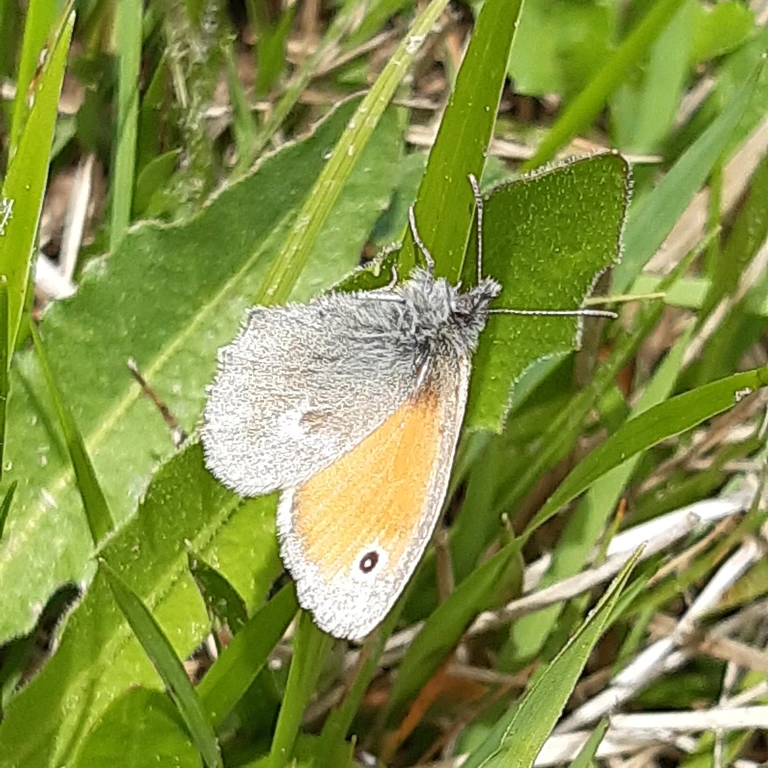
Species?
Coenonympha pamphilus
